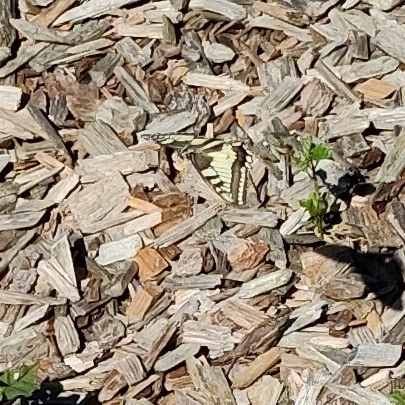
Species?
Papilio machaon
